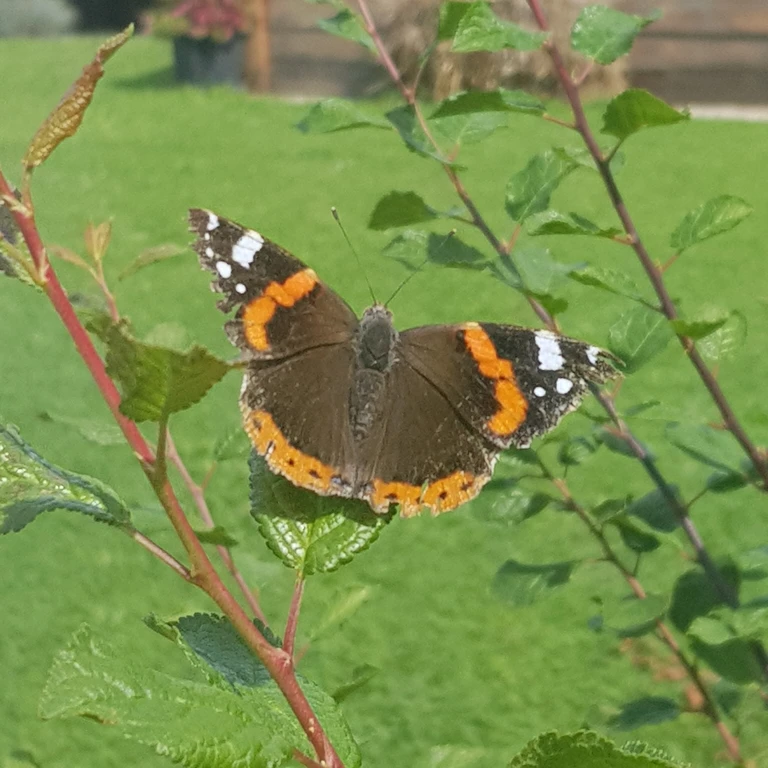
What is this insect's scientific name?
Vanessa atalanta
